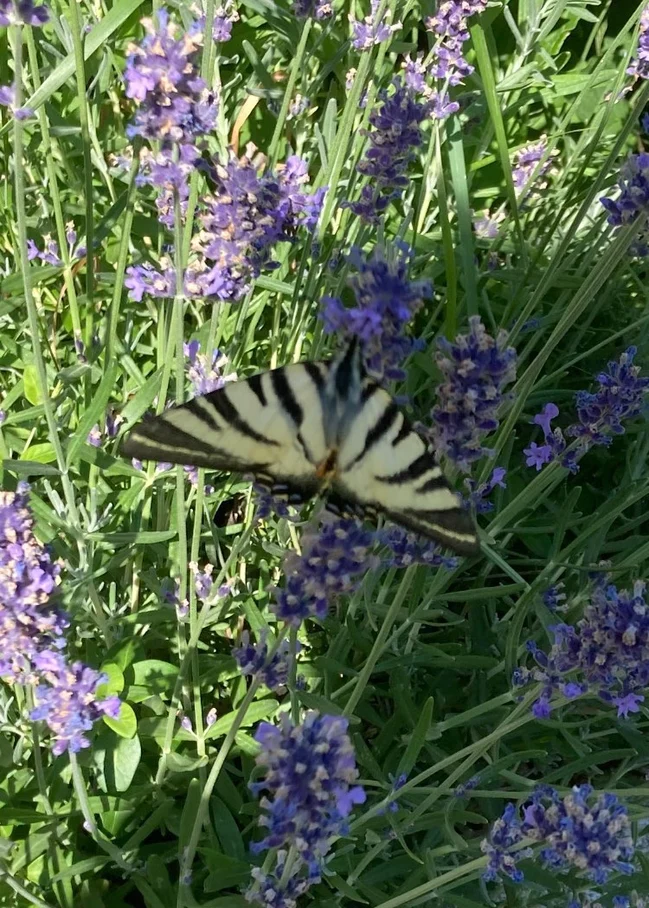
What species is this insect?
Iphiclides podalirius
